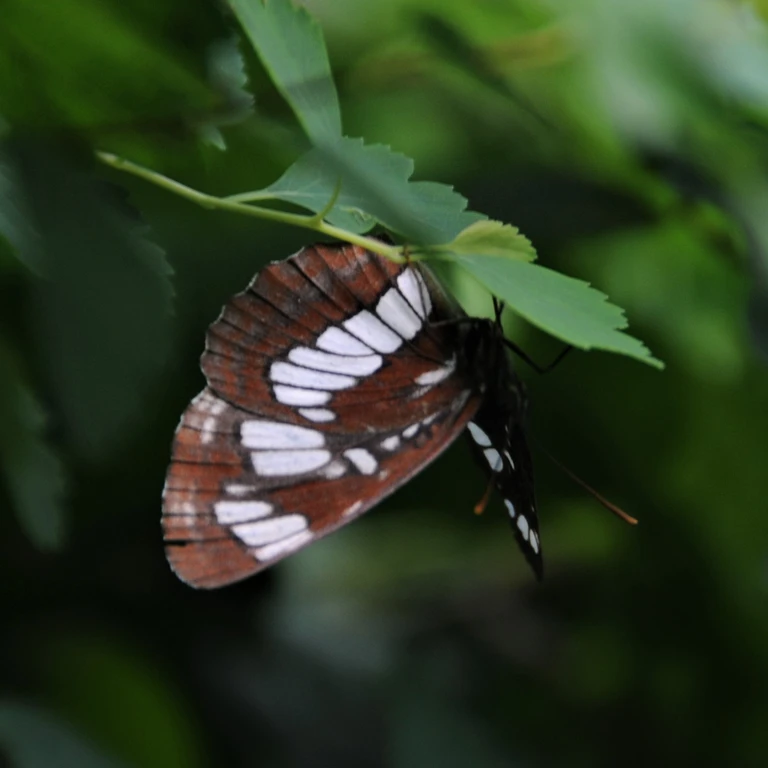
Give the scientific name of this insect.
Neptis rivularis
